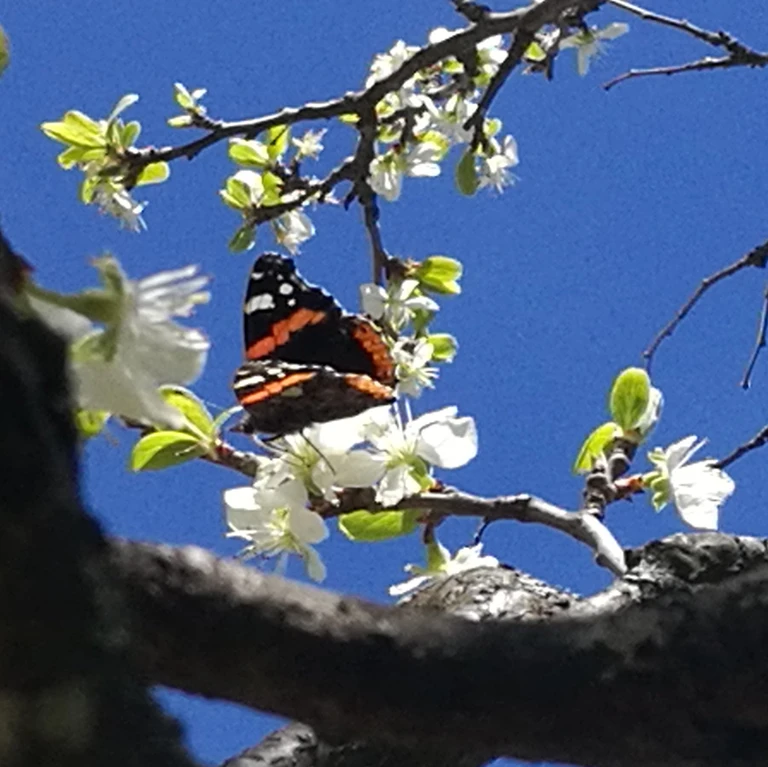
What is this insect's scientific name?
Vanessa atalanta
